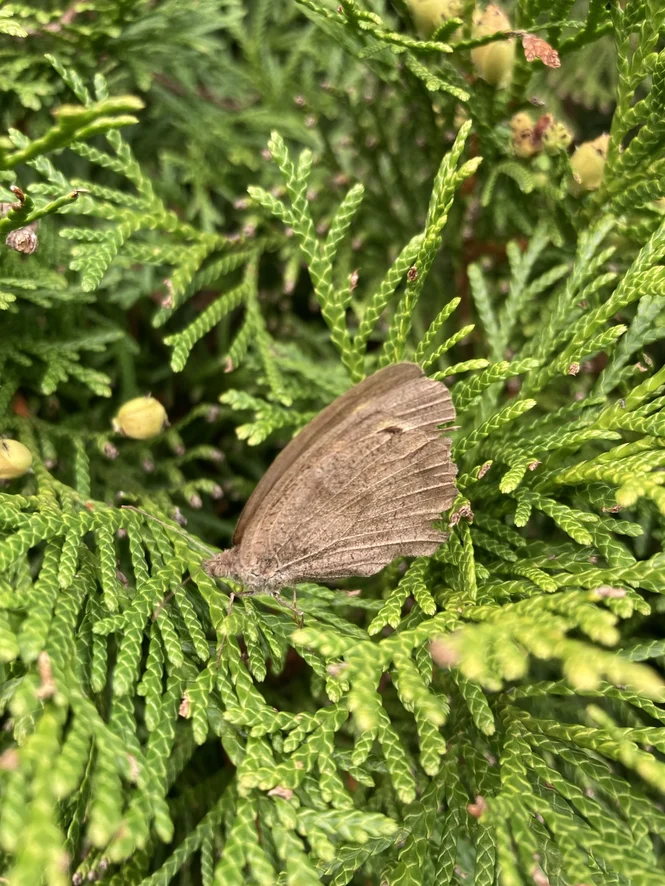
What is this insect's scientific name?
Maniola jurtina
